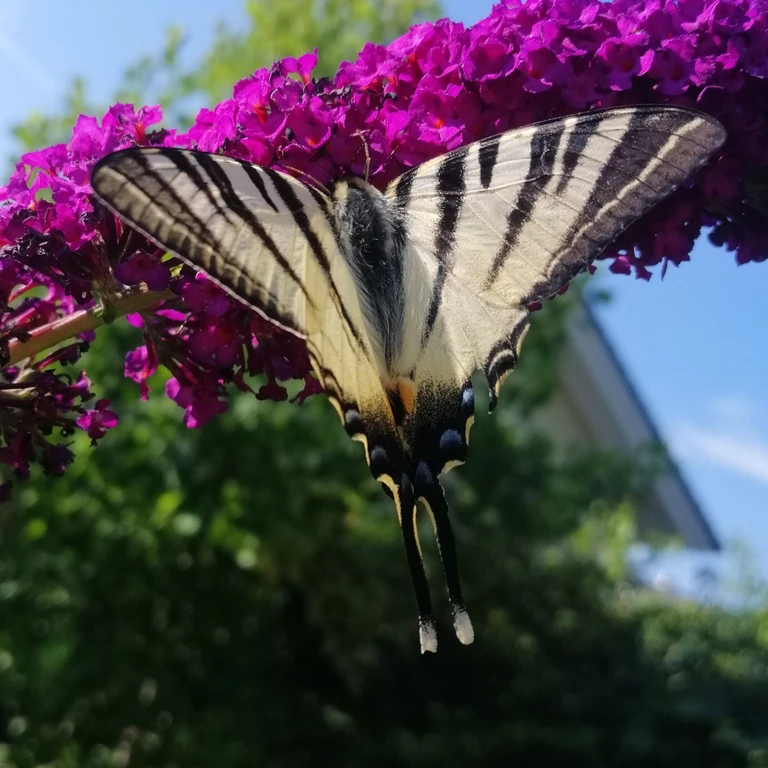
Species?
Iphiclides podalirius
